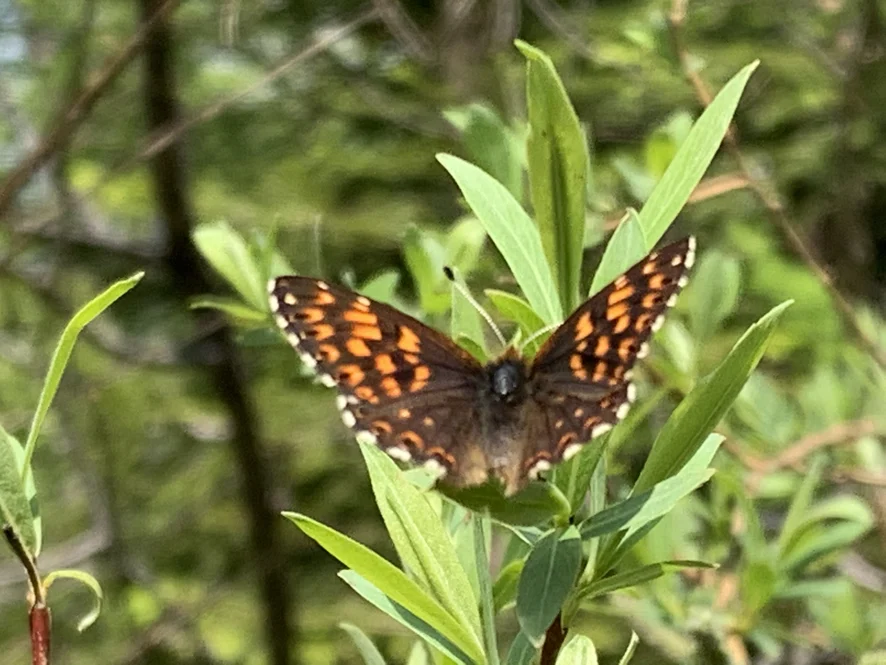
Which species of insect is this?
Hamearis lucina
